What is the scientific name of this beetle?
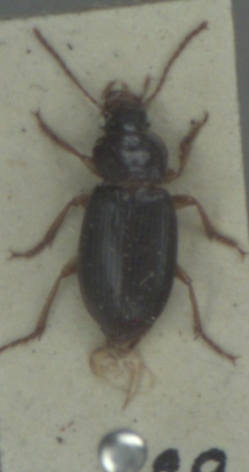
Ophonus rufibarbis
